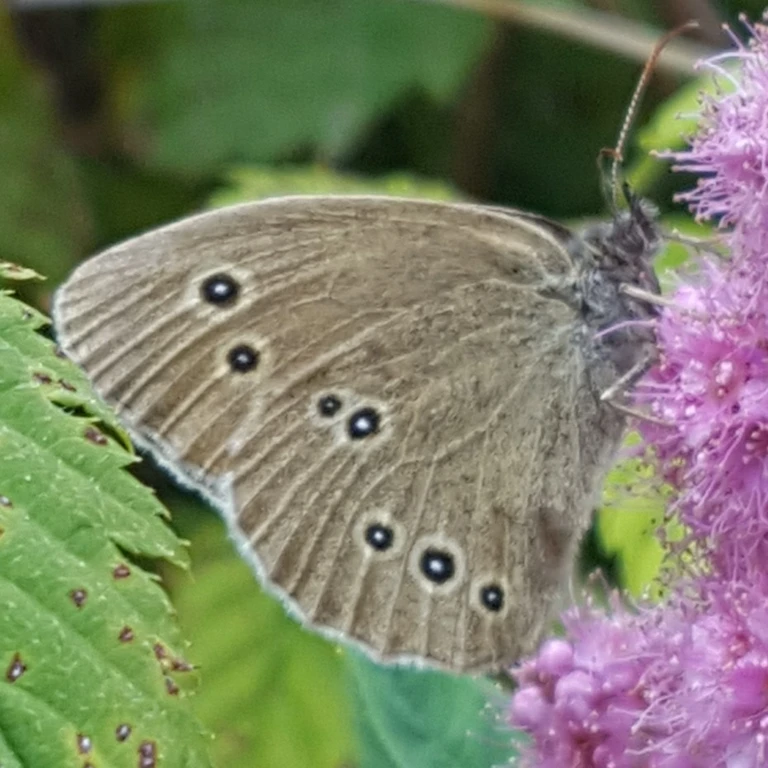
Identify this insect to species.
Aphantopus hyperantus
